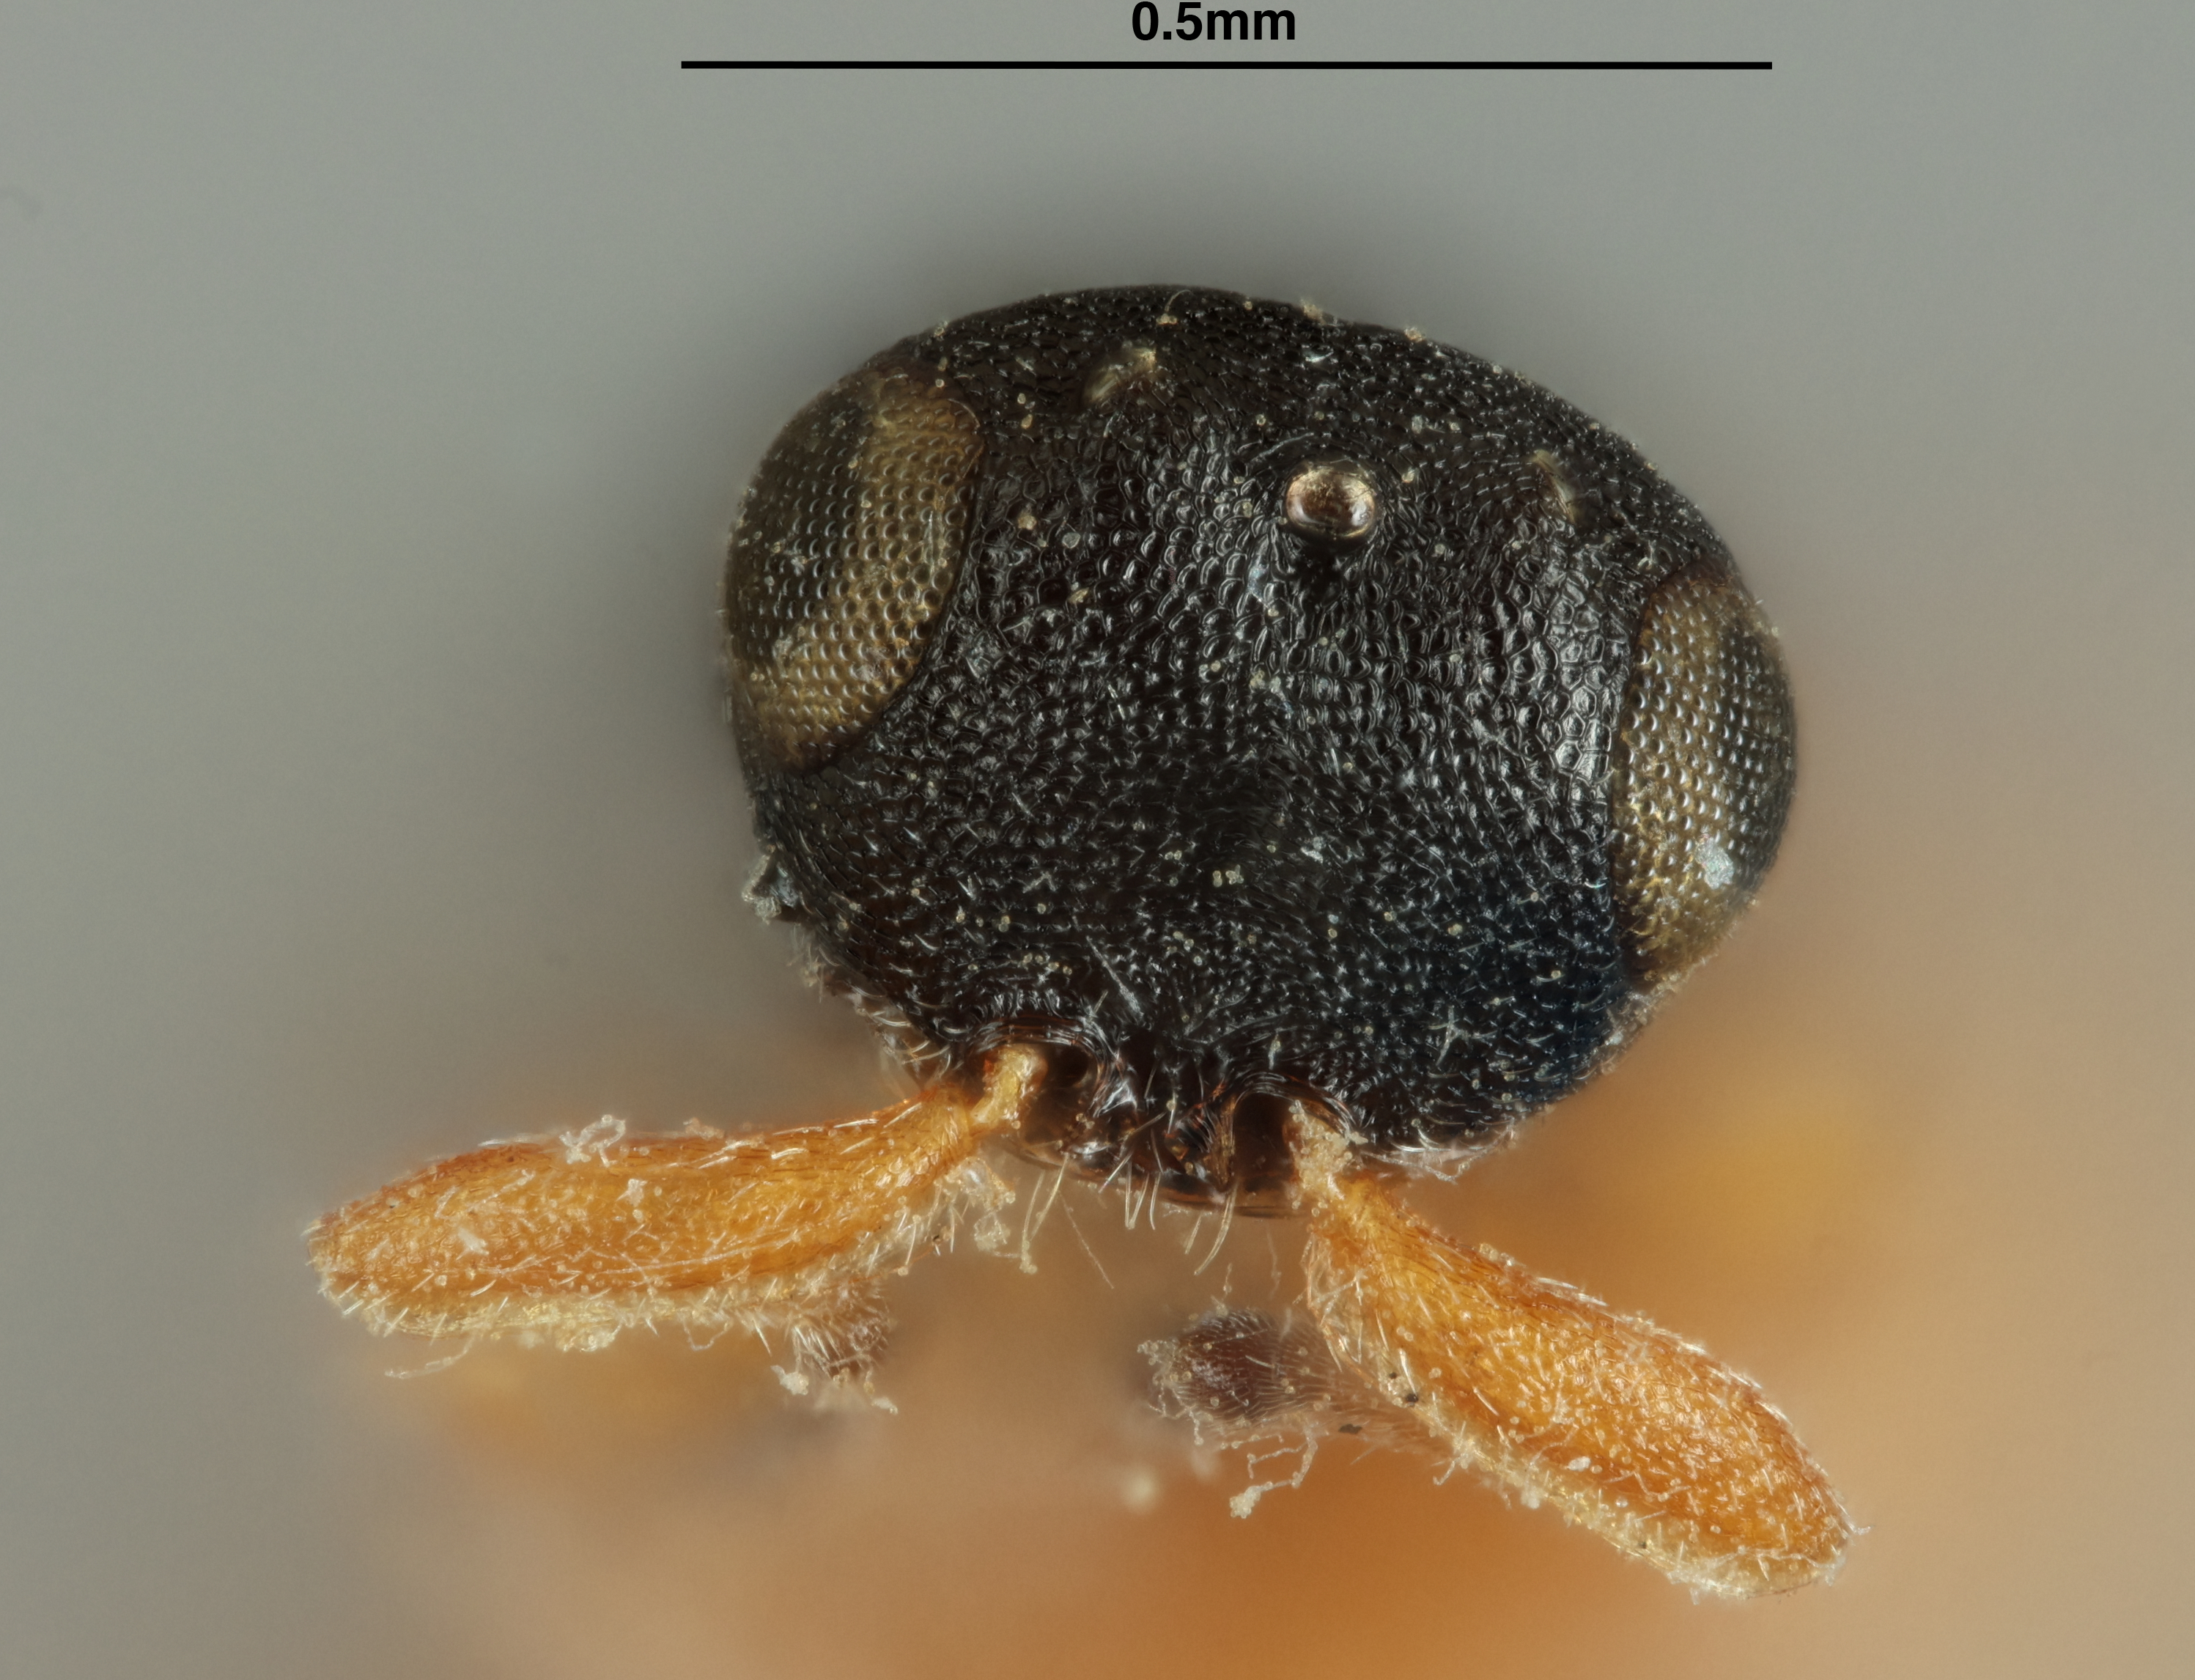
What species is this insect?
Metaclisis belonocnemae
